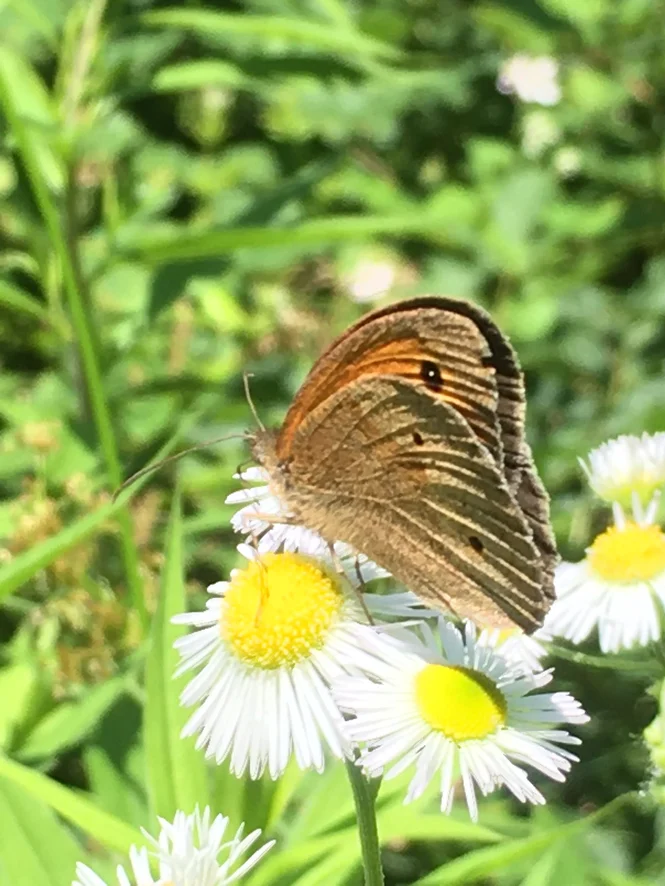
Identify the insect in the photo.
Maniola jurtina
